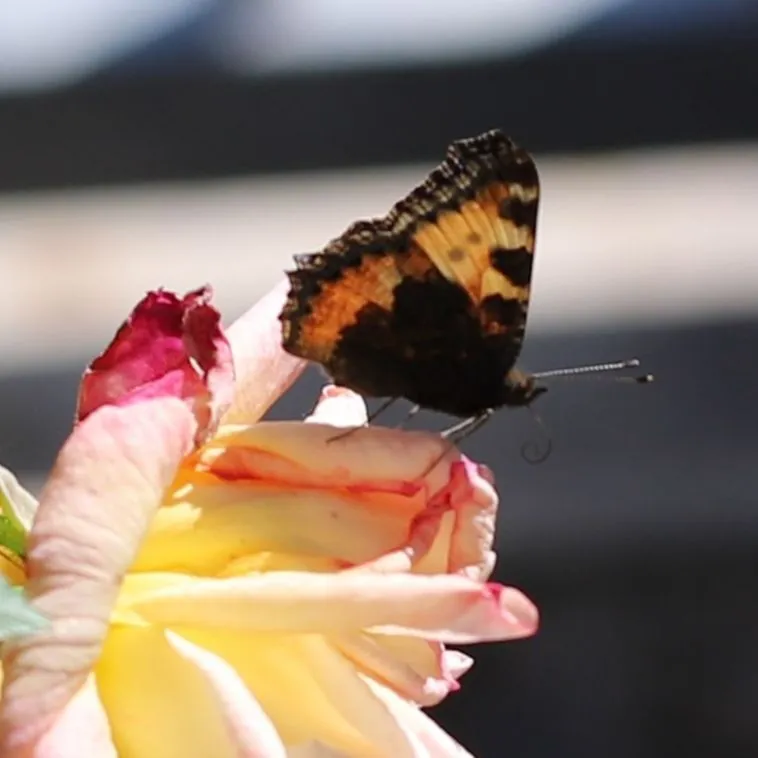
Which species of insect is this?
Aglais urticae
